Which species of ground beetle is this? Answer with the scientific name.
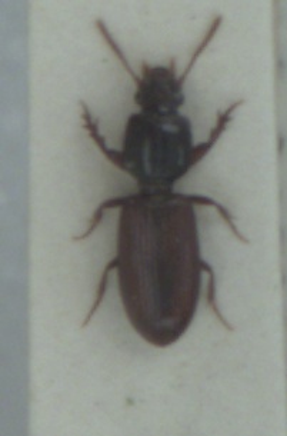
Clivina collaris
